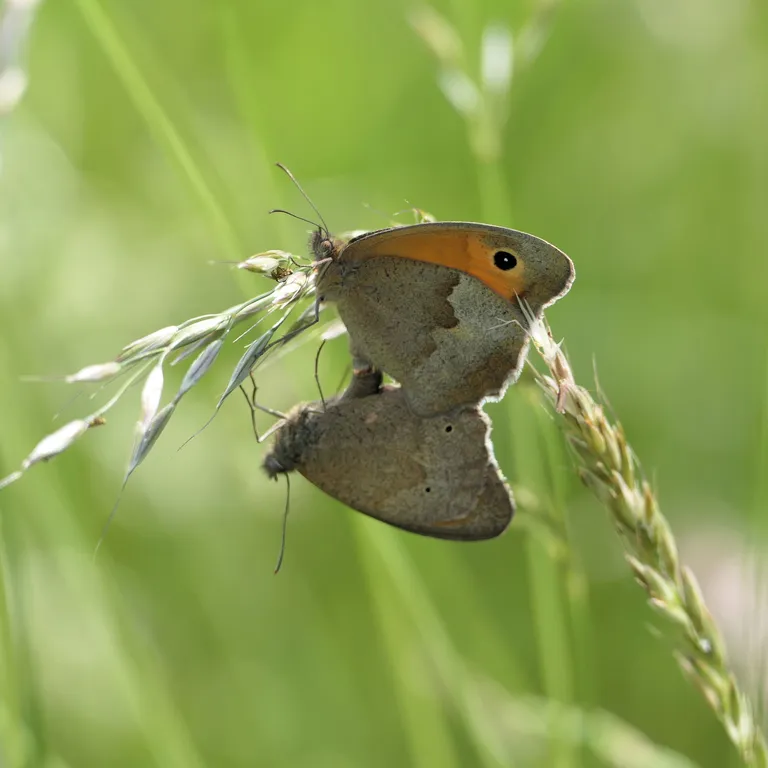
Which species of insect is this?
Maniola jurtina
